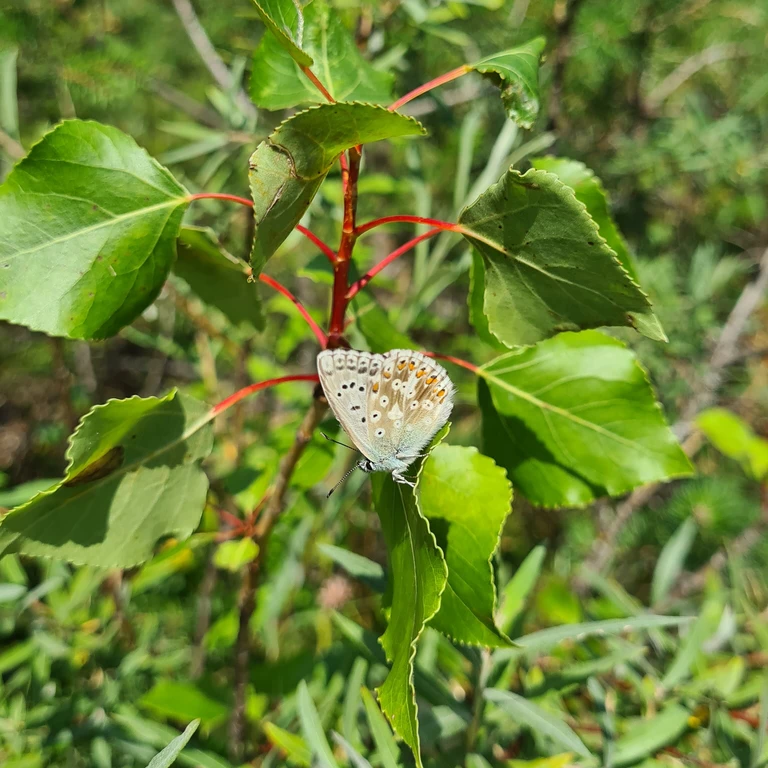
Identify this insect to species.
Lysandra coridon
